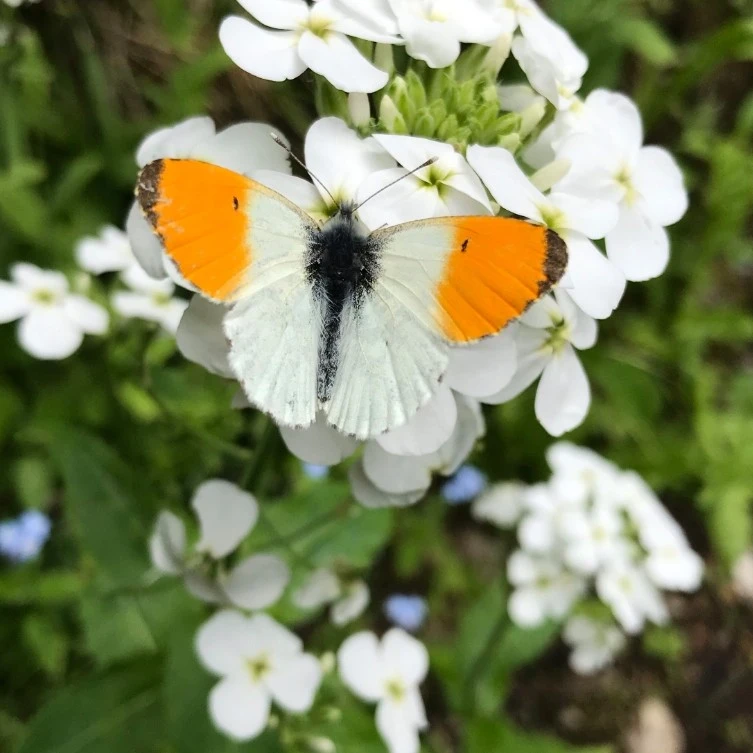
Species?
Anthocharis cardamines
